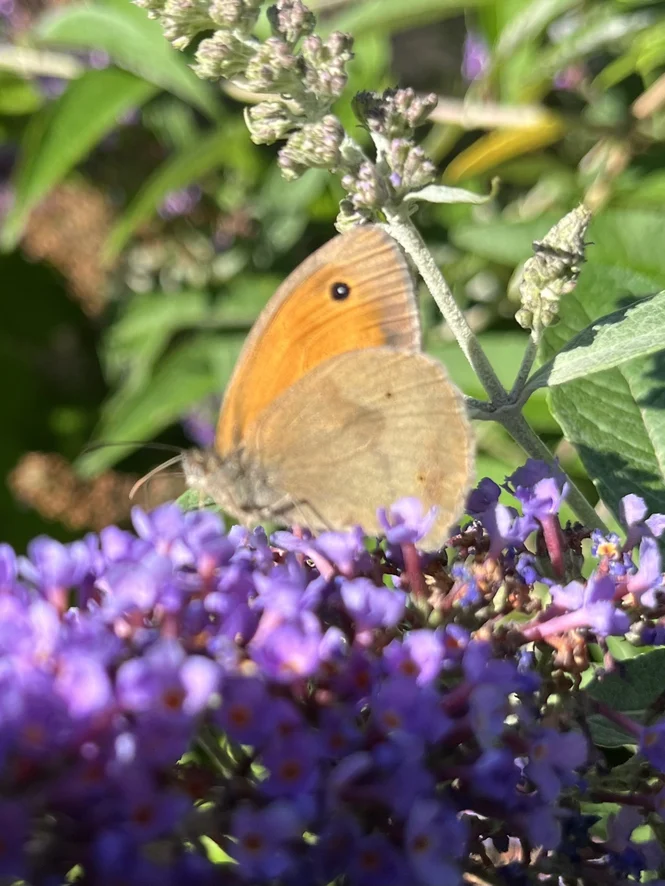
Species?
Maniola jurtina
